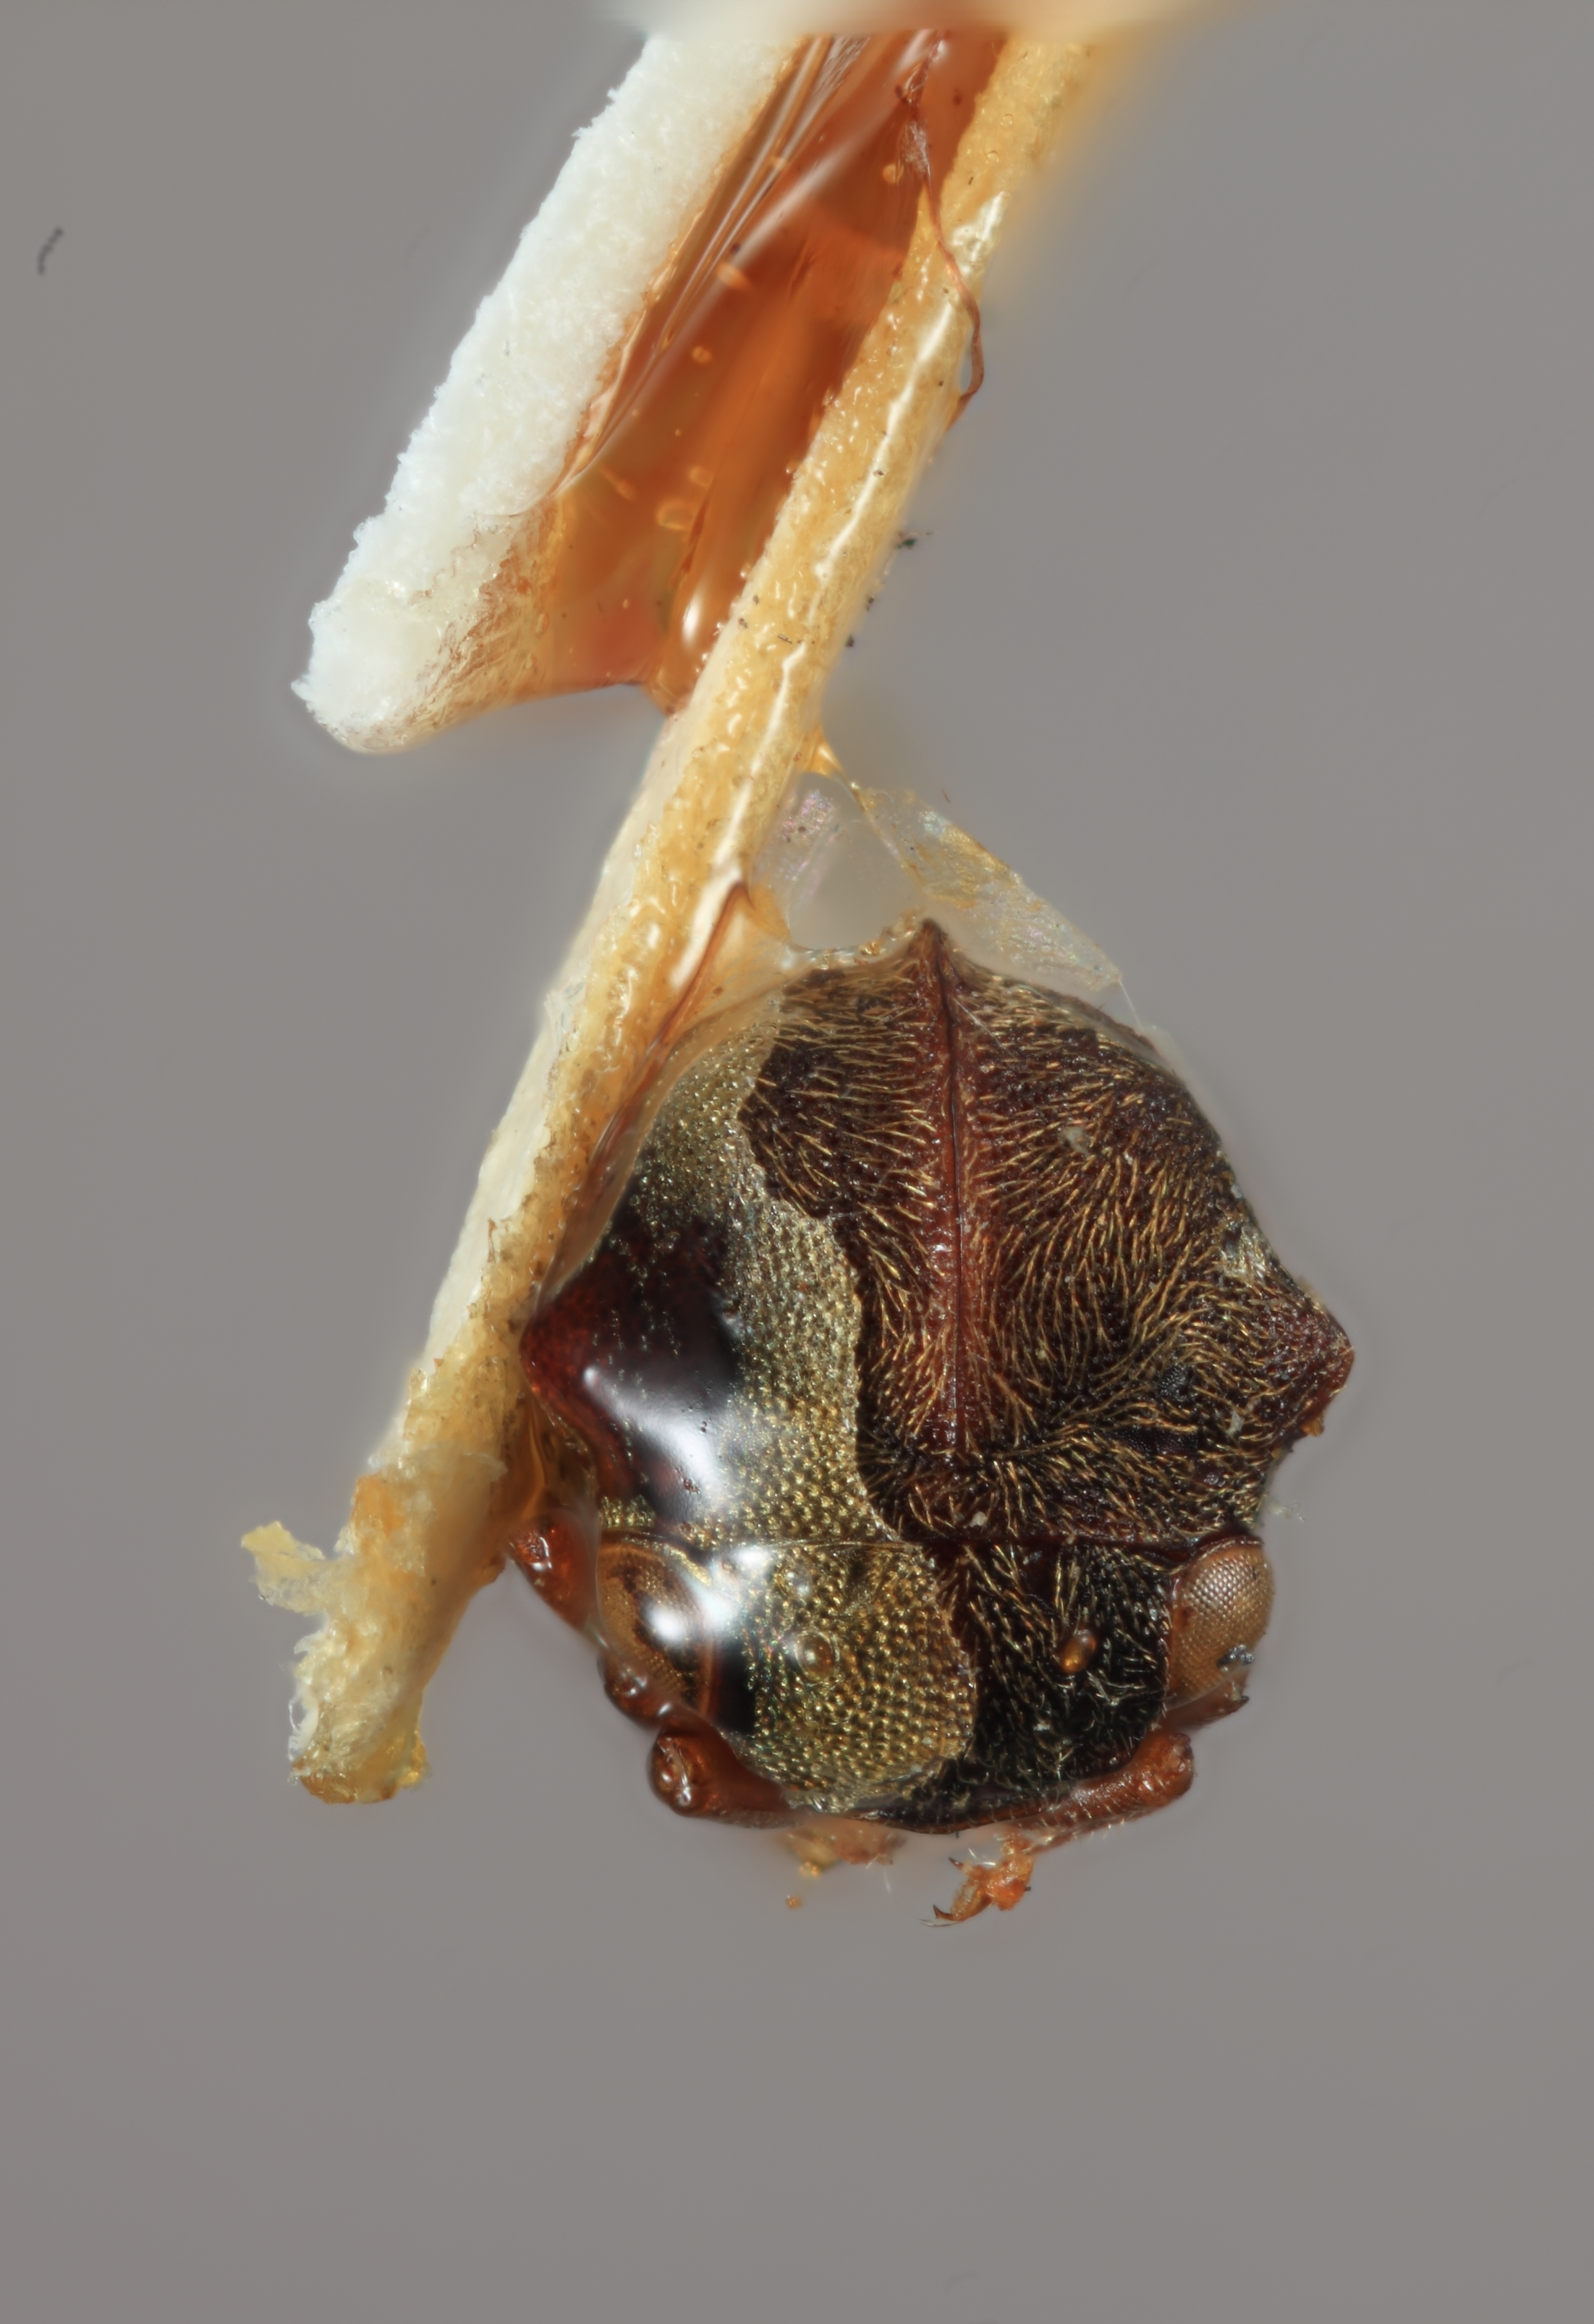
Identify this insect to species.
Paragargara tholoidea
